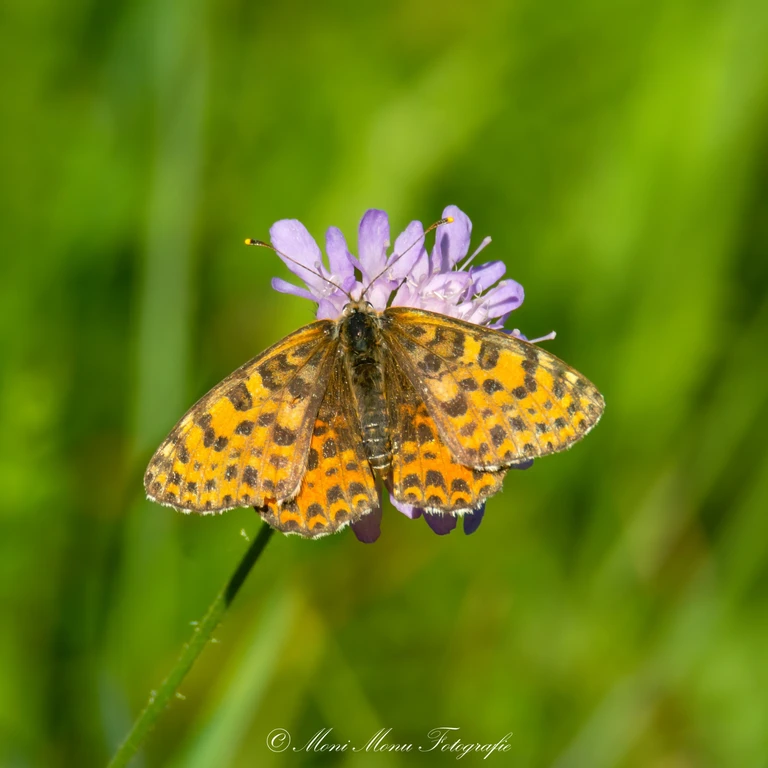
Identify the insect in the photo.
Melitaea didyma
